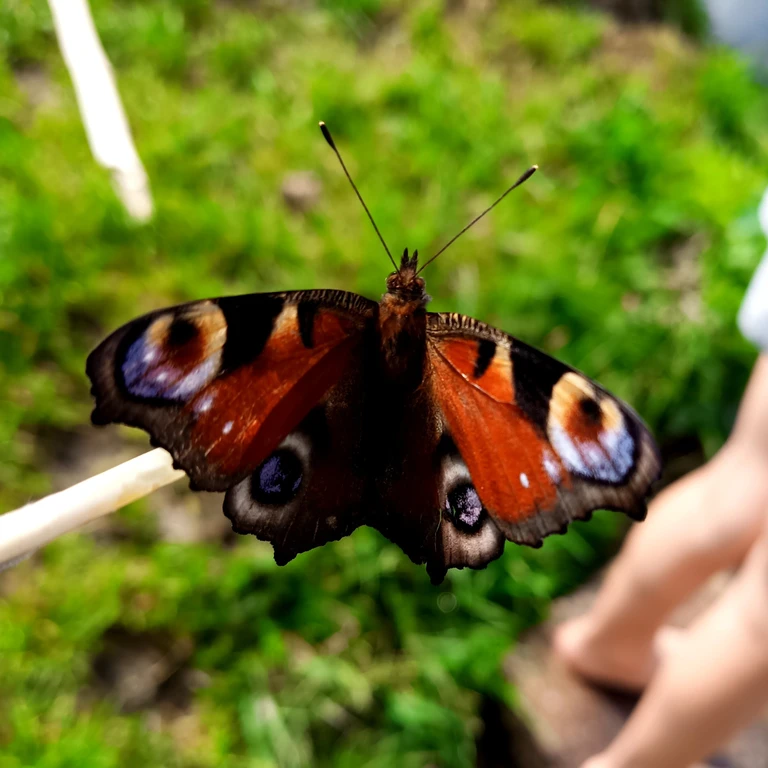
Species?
Aglais io
